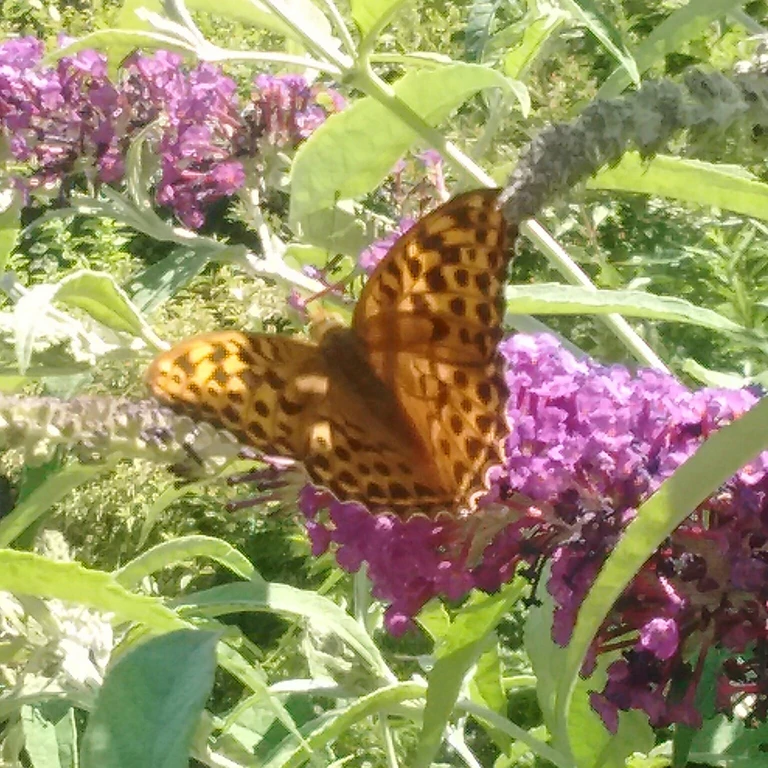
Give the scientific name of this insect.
Argynnis paphia
